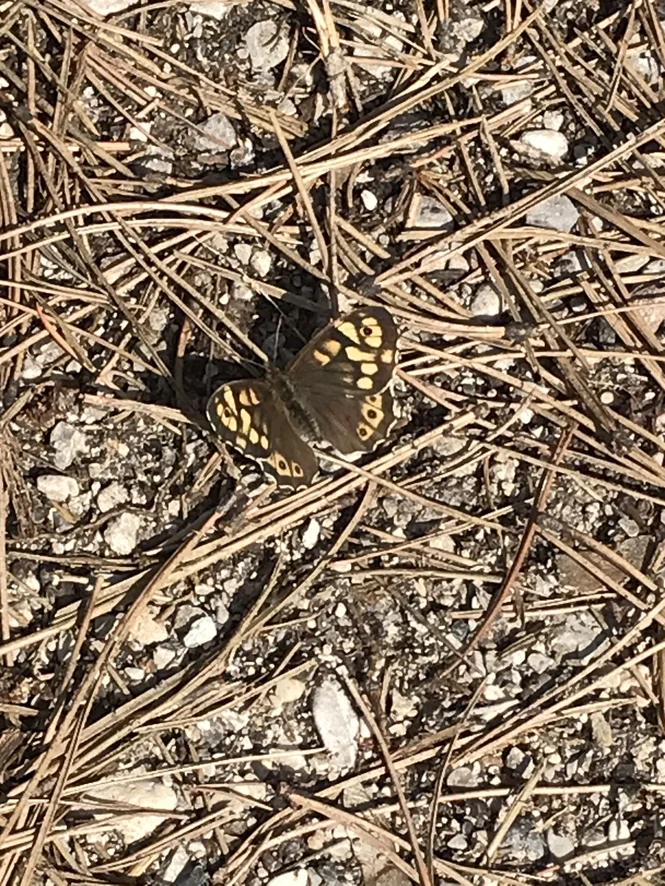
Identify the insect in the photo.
Pararge aegeria
